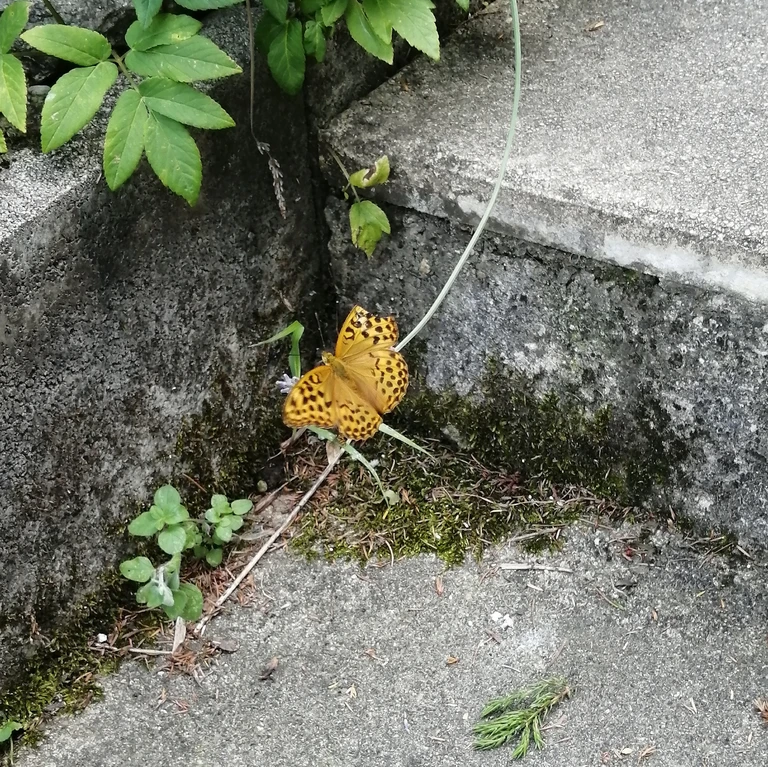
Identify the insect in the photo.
Argynnis paphia
